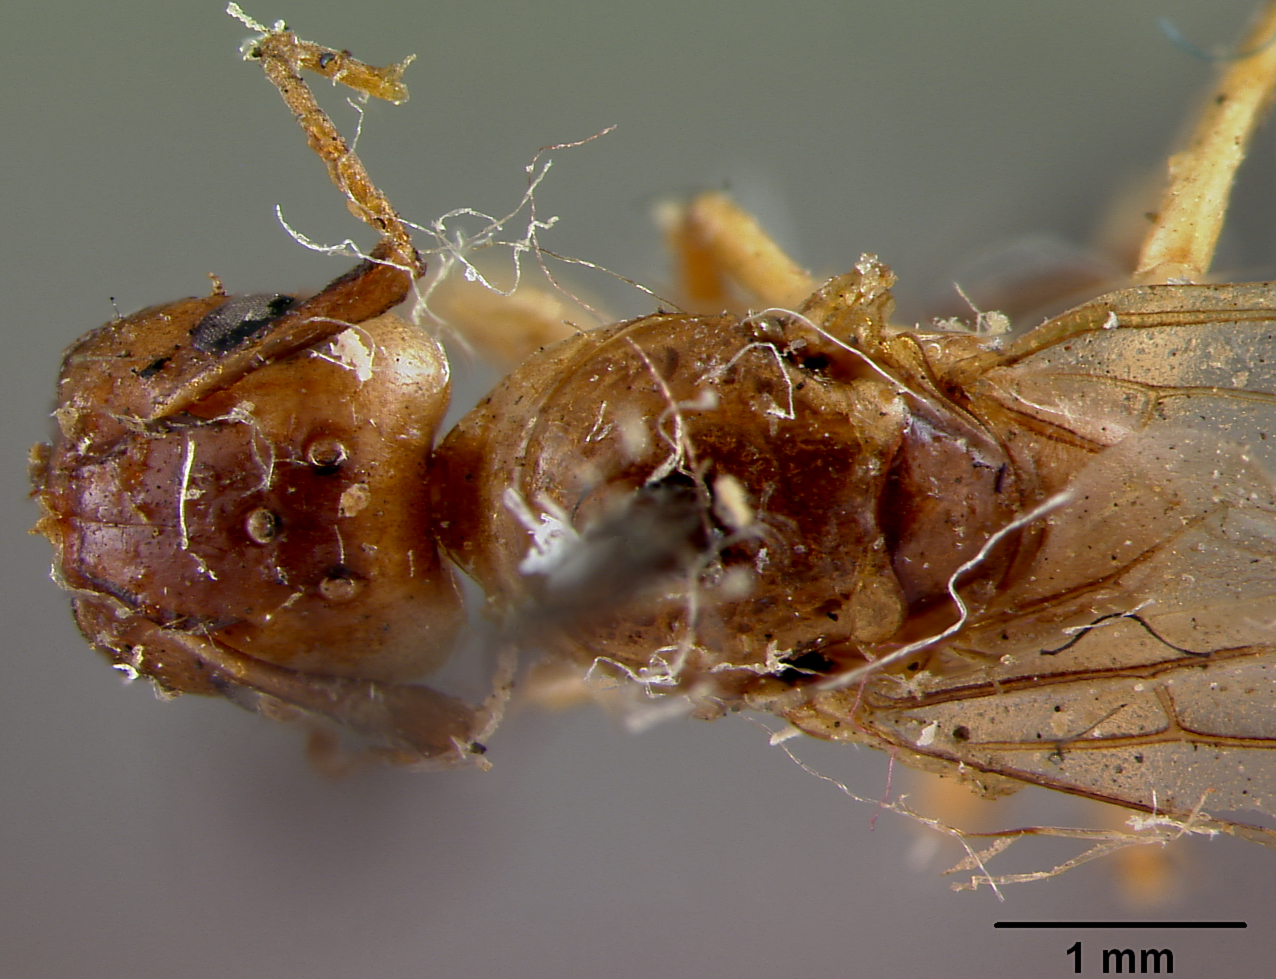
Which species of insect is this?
Camponotus macilentus
